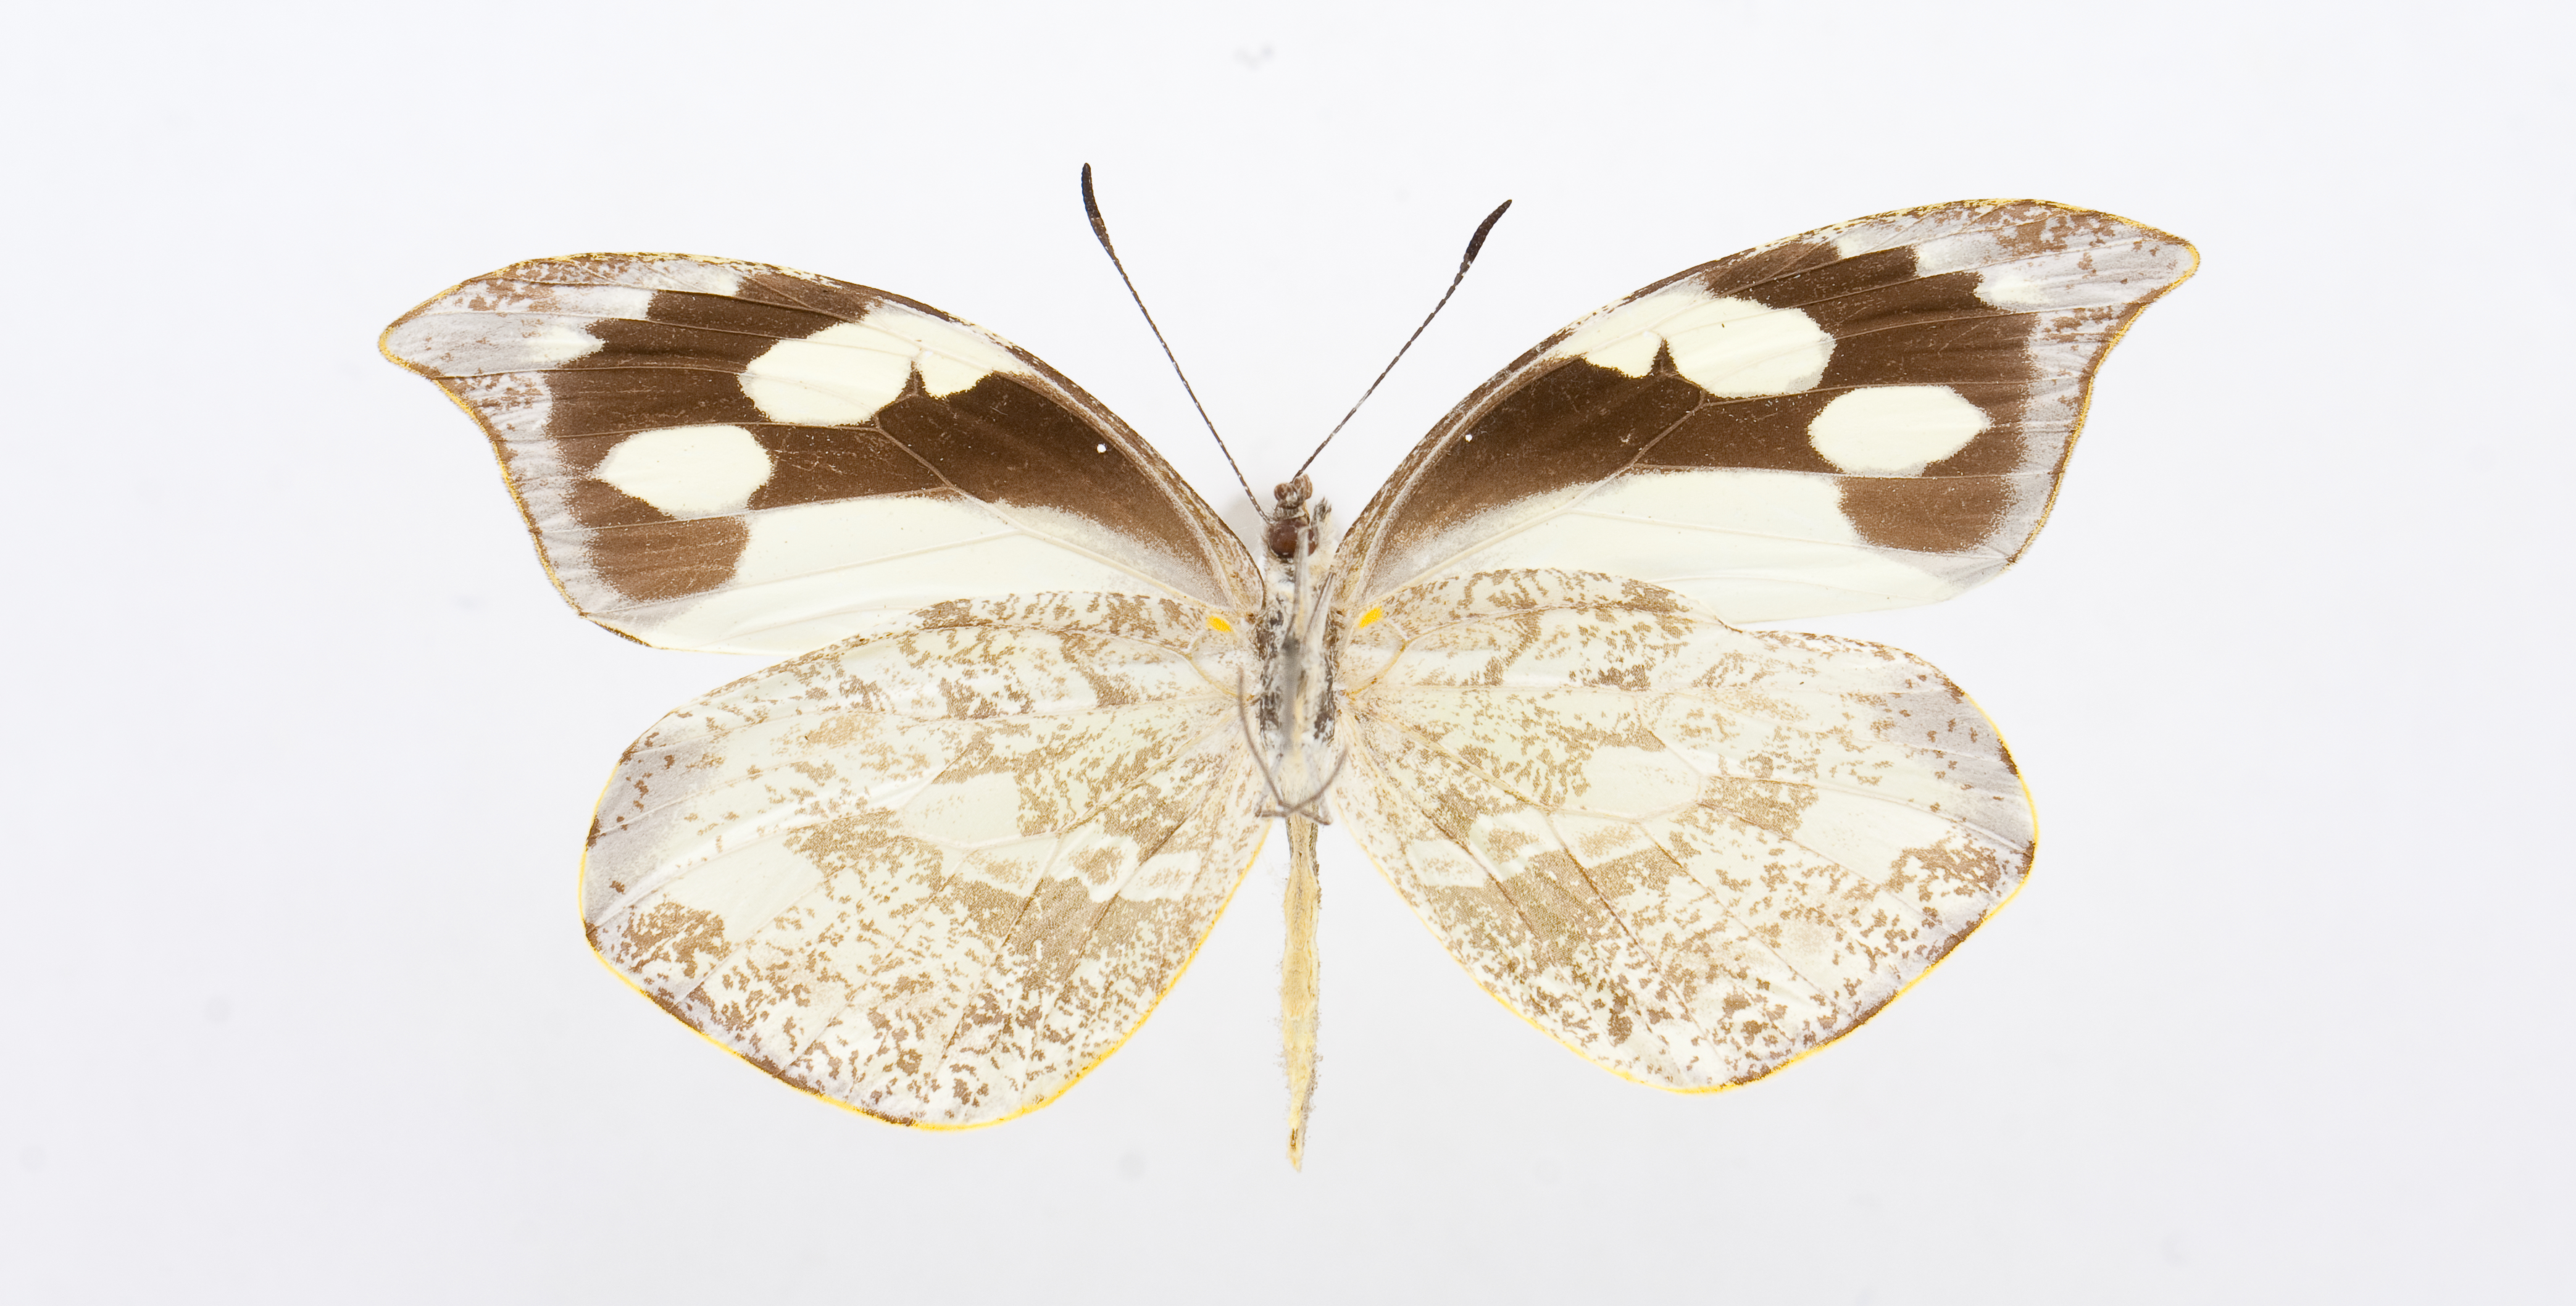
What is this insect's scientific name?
Lieinix nemesis
